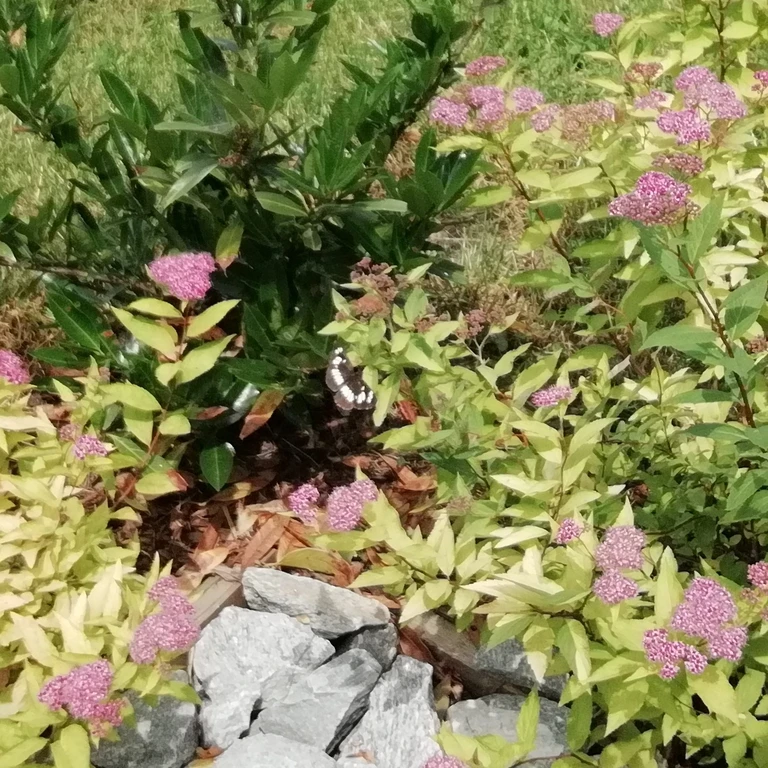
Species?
Neptis rivularis
